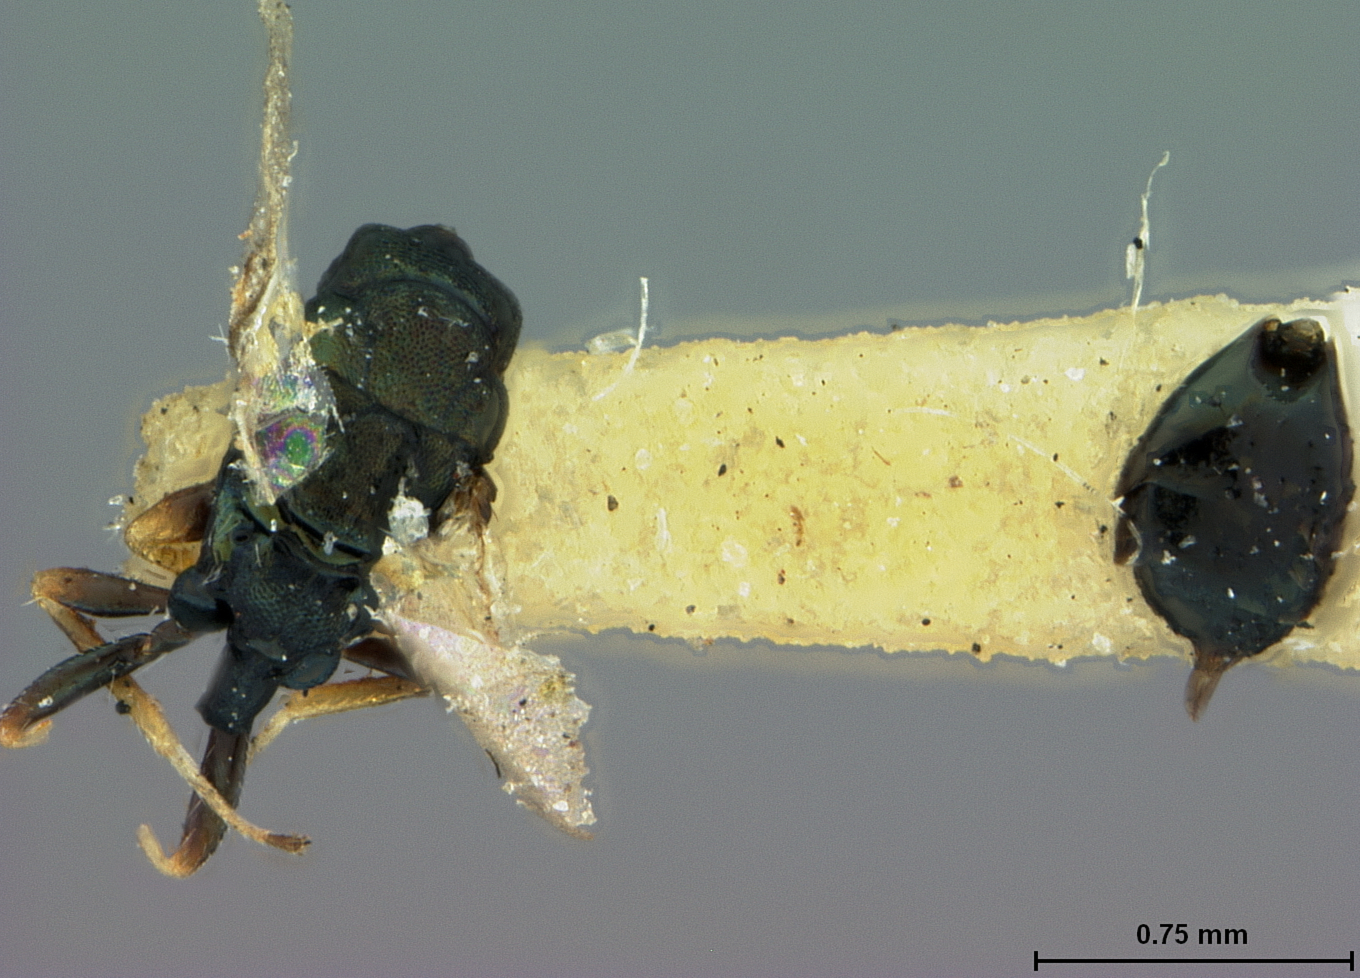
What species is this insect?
Syntomopus americanus
